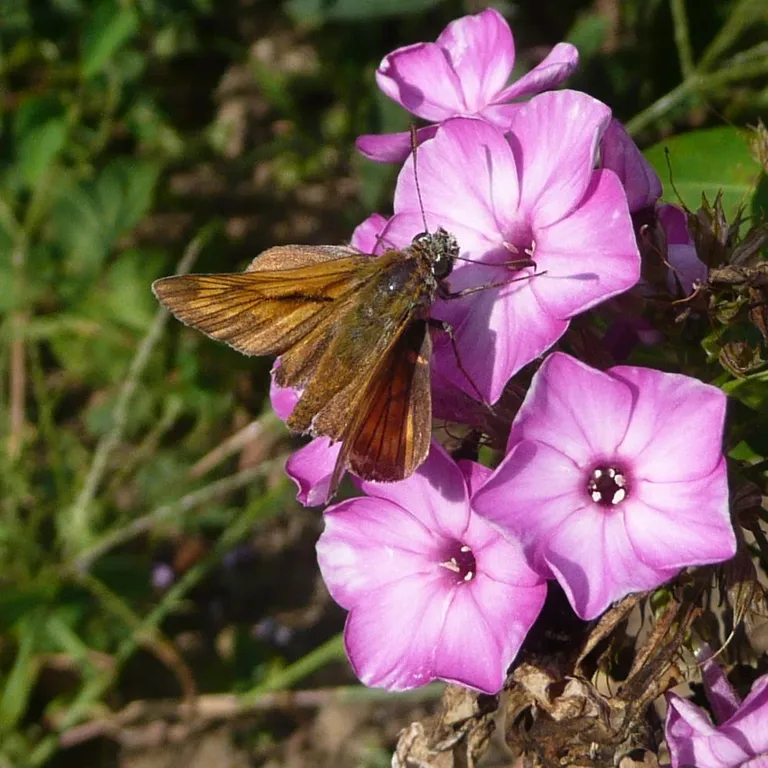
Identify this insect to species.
Ochlodes sylvanus (also Ochlodes venata)
